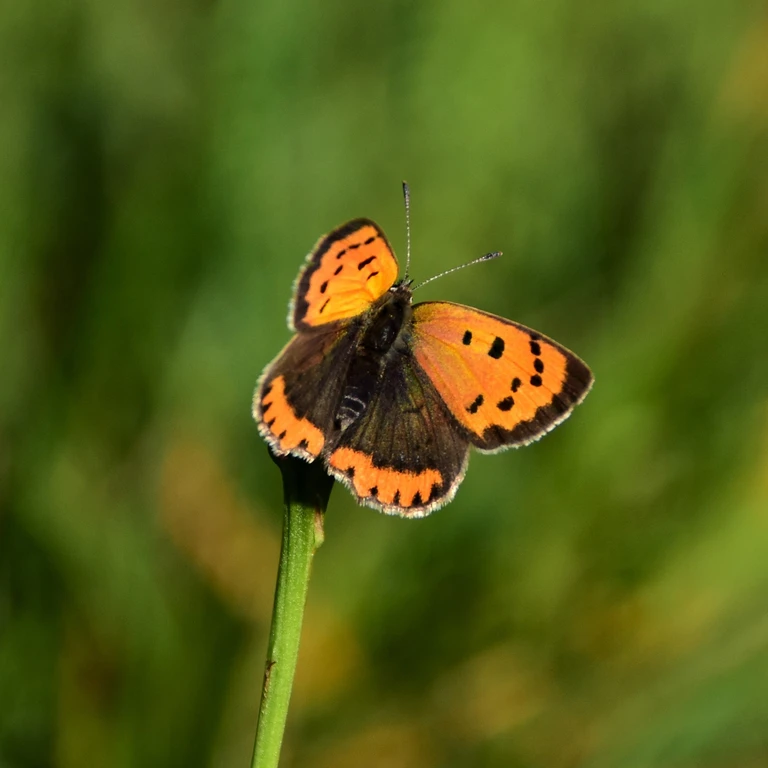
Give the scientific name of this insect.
Lycaena phlaeas
